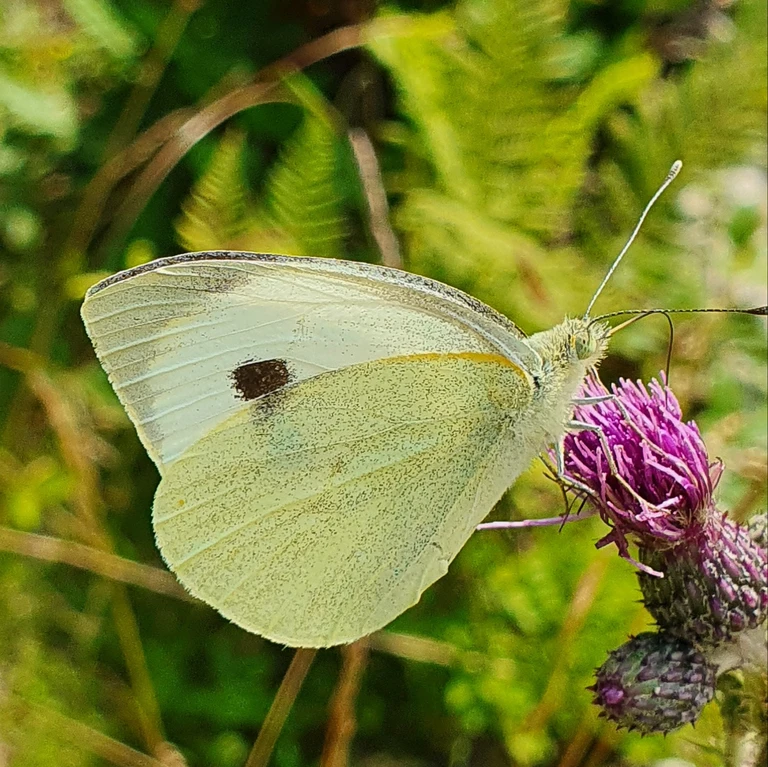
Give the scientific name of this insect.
Pieris brassicae
